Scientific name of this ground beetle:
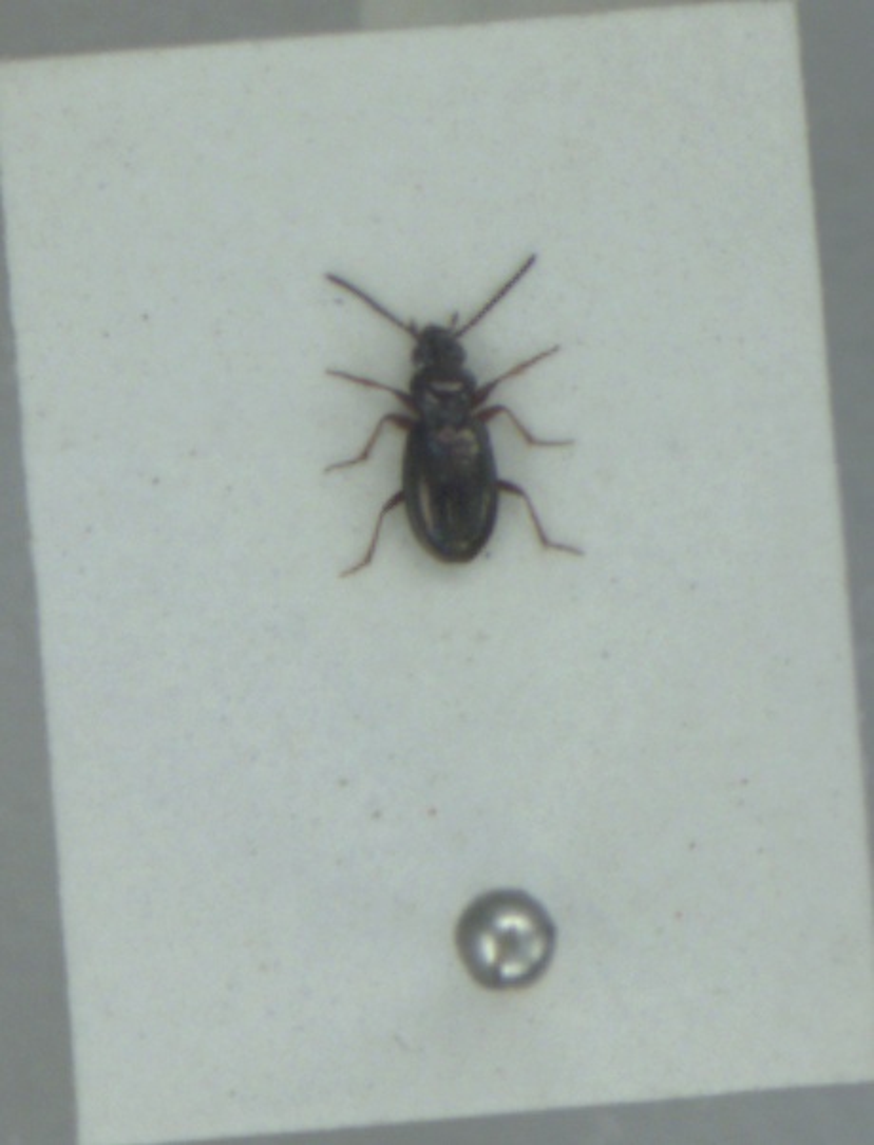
Bembidion lampros
